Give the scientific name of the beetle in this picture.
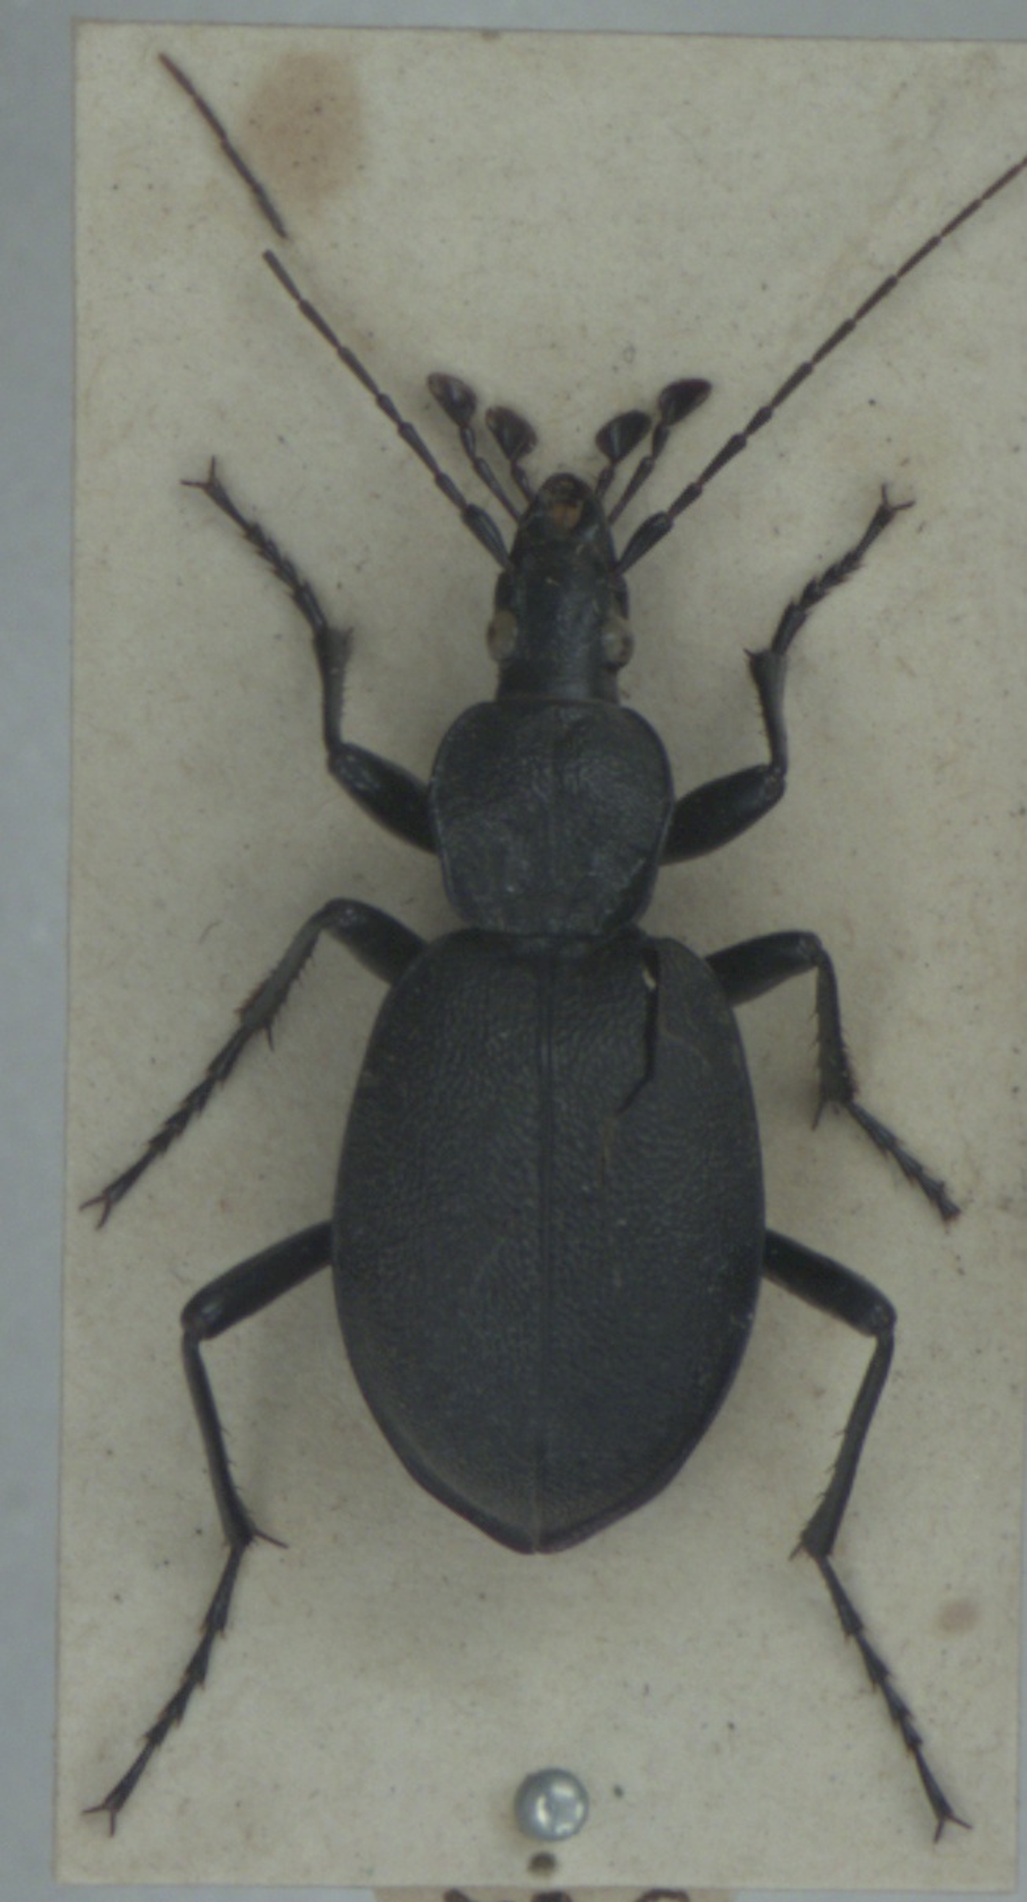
Cychrus caraboides
